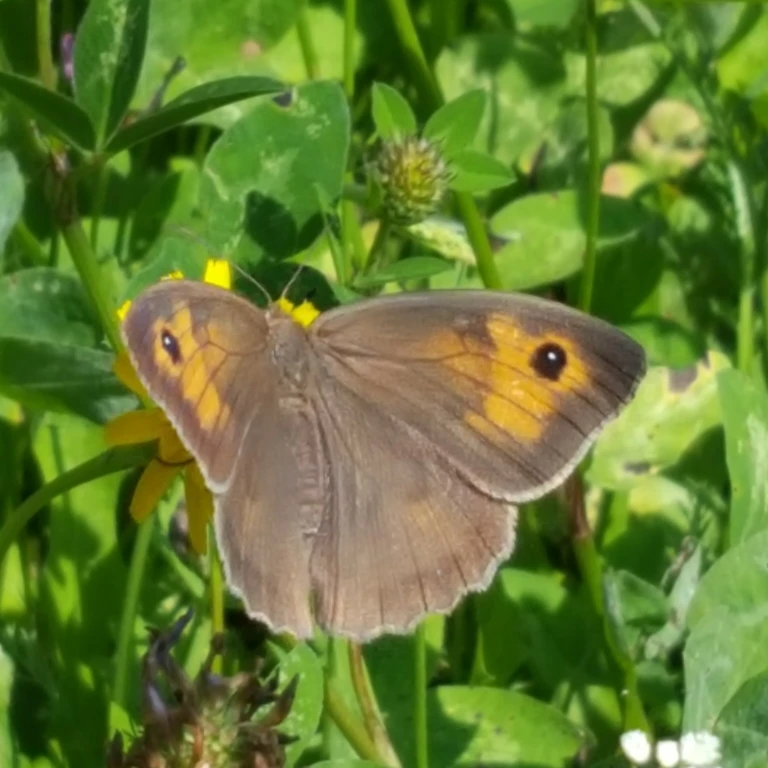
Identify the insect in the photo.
Maniola jurtina
